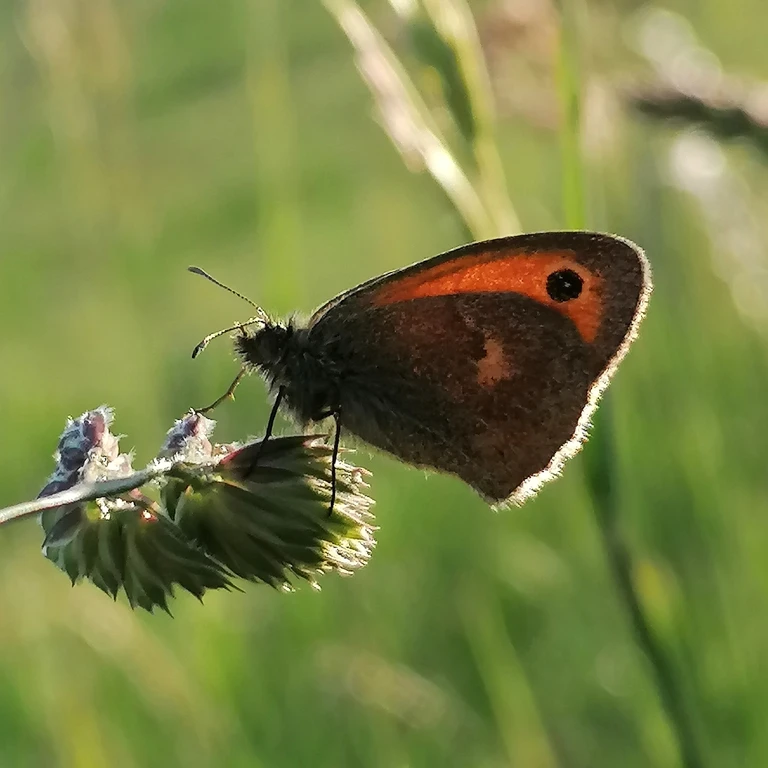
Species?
Coenonympha pamphilus
